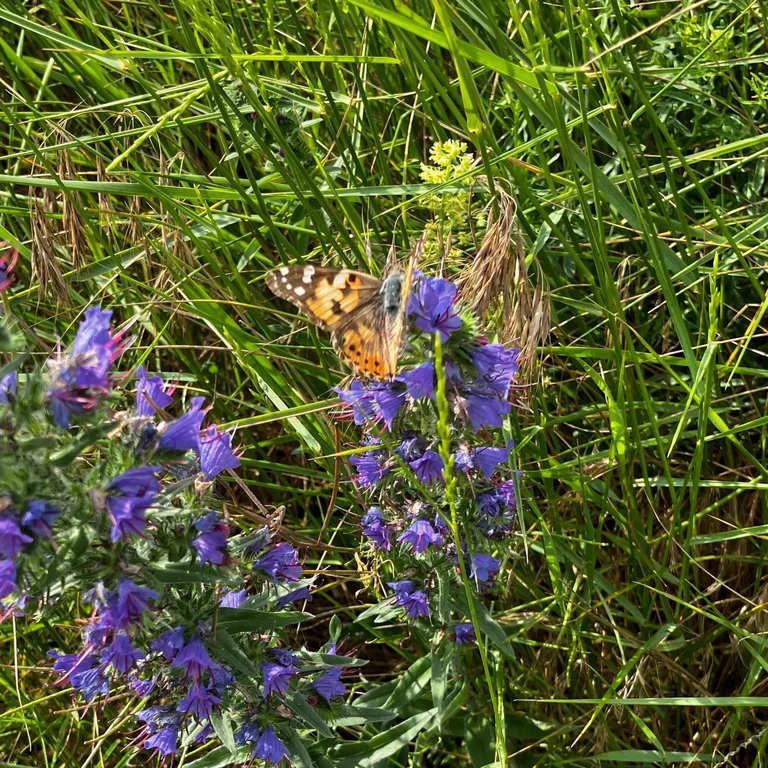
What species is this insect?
Vanessa cardui
